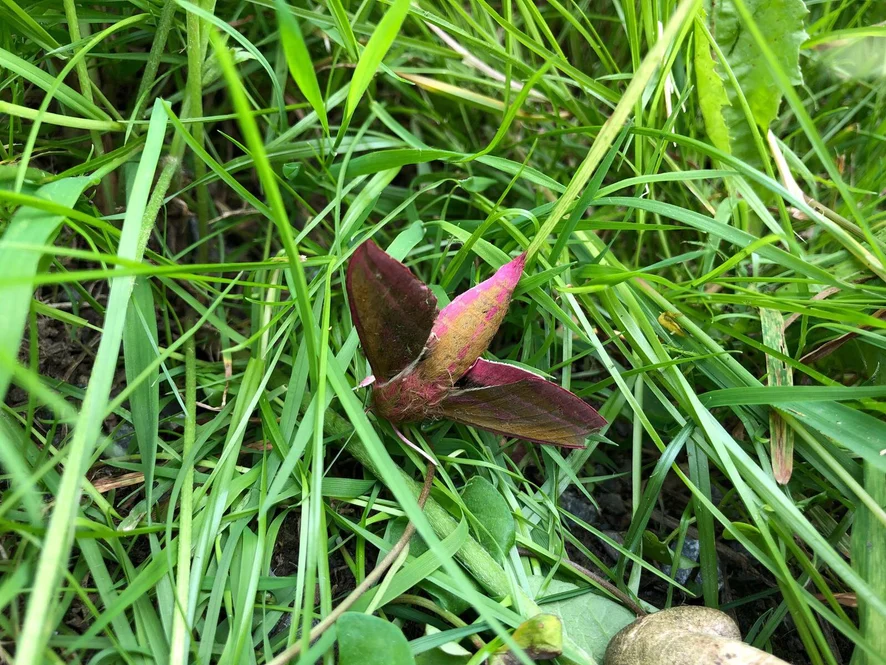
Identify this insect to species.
Deilephila elpenor
